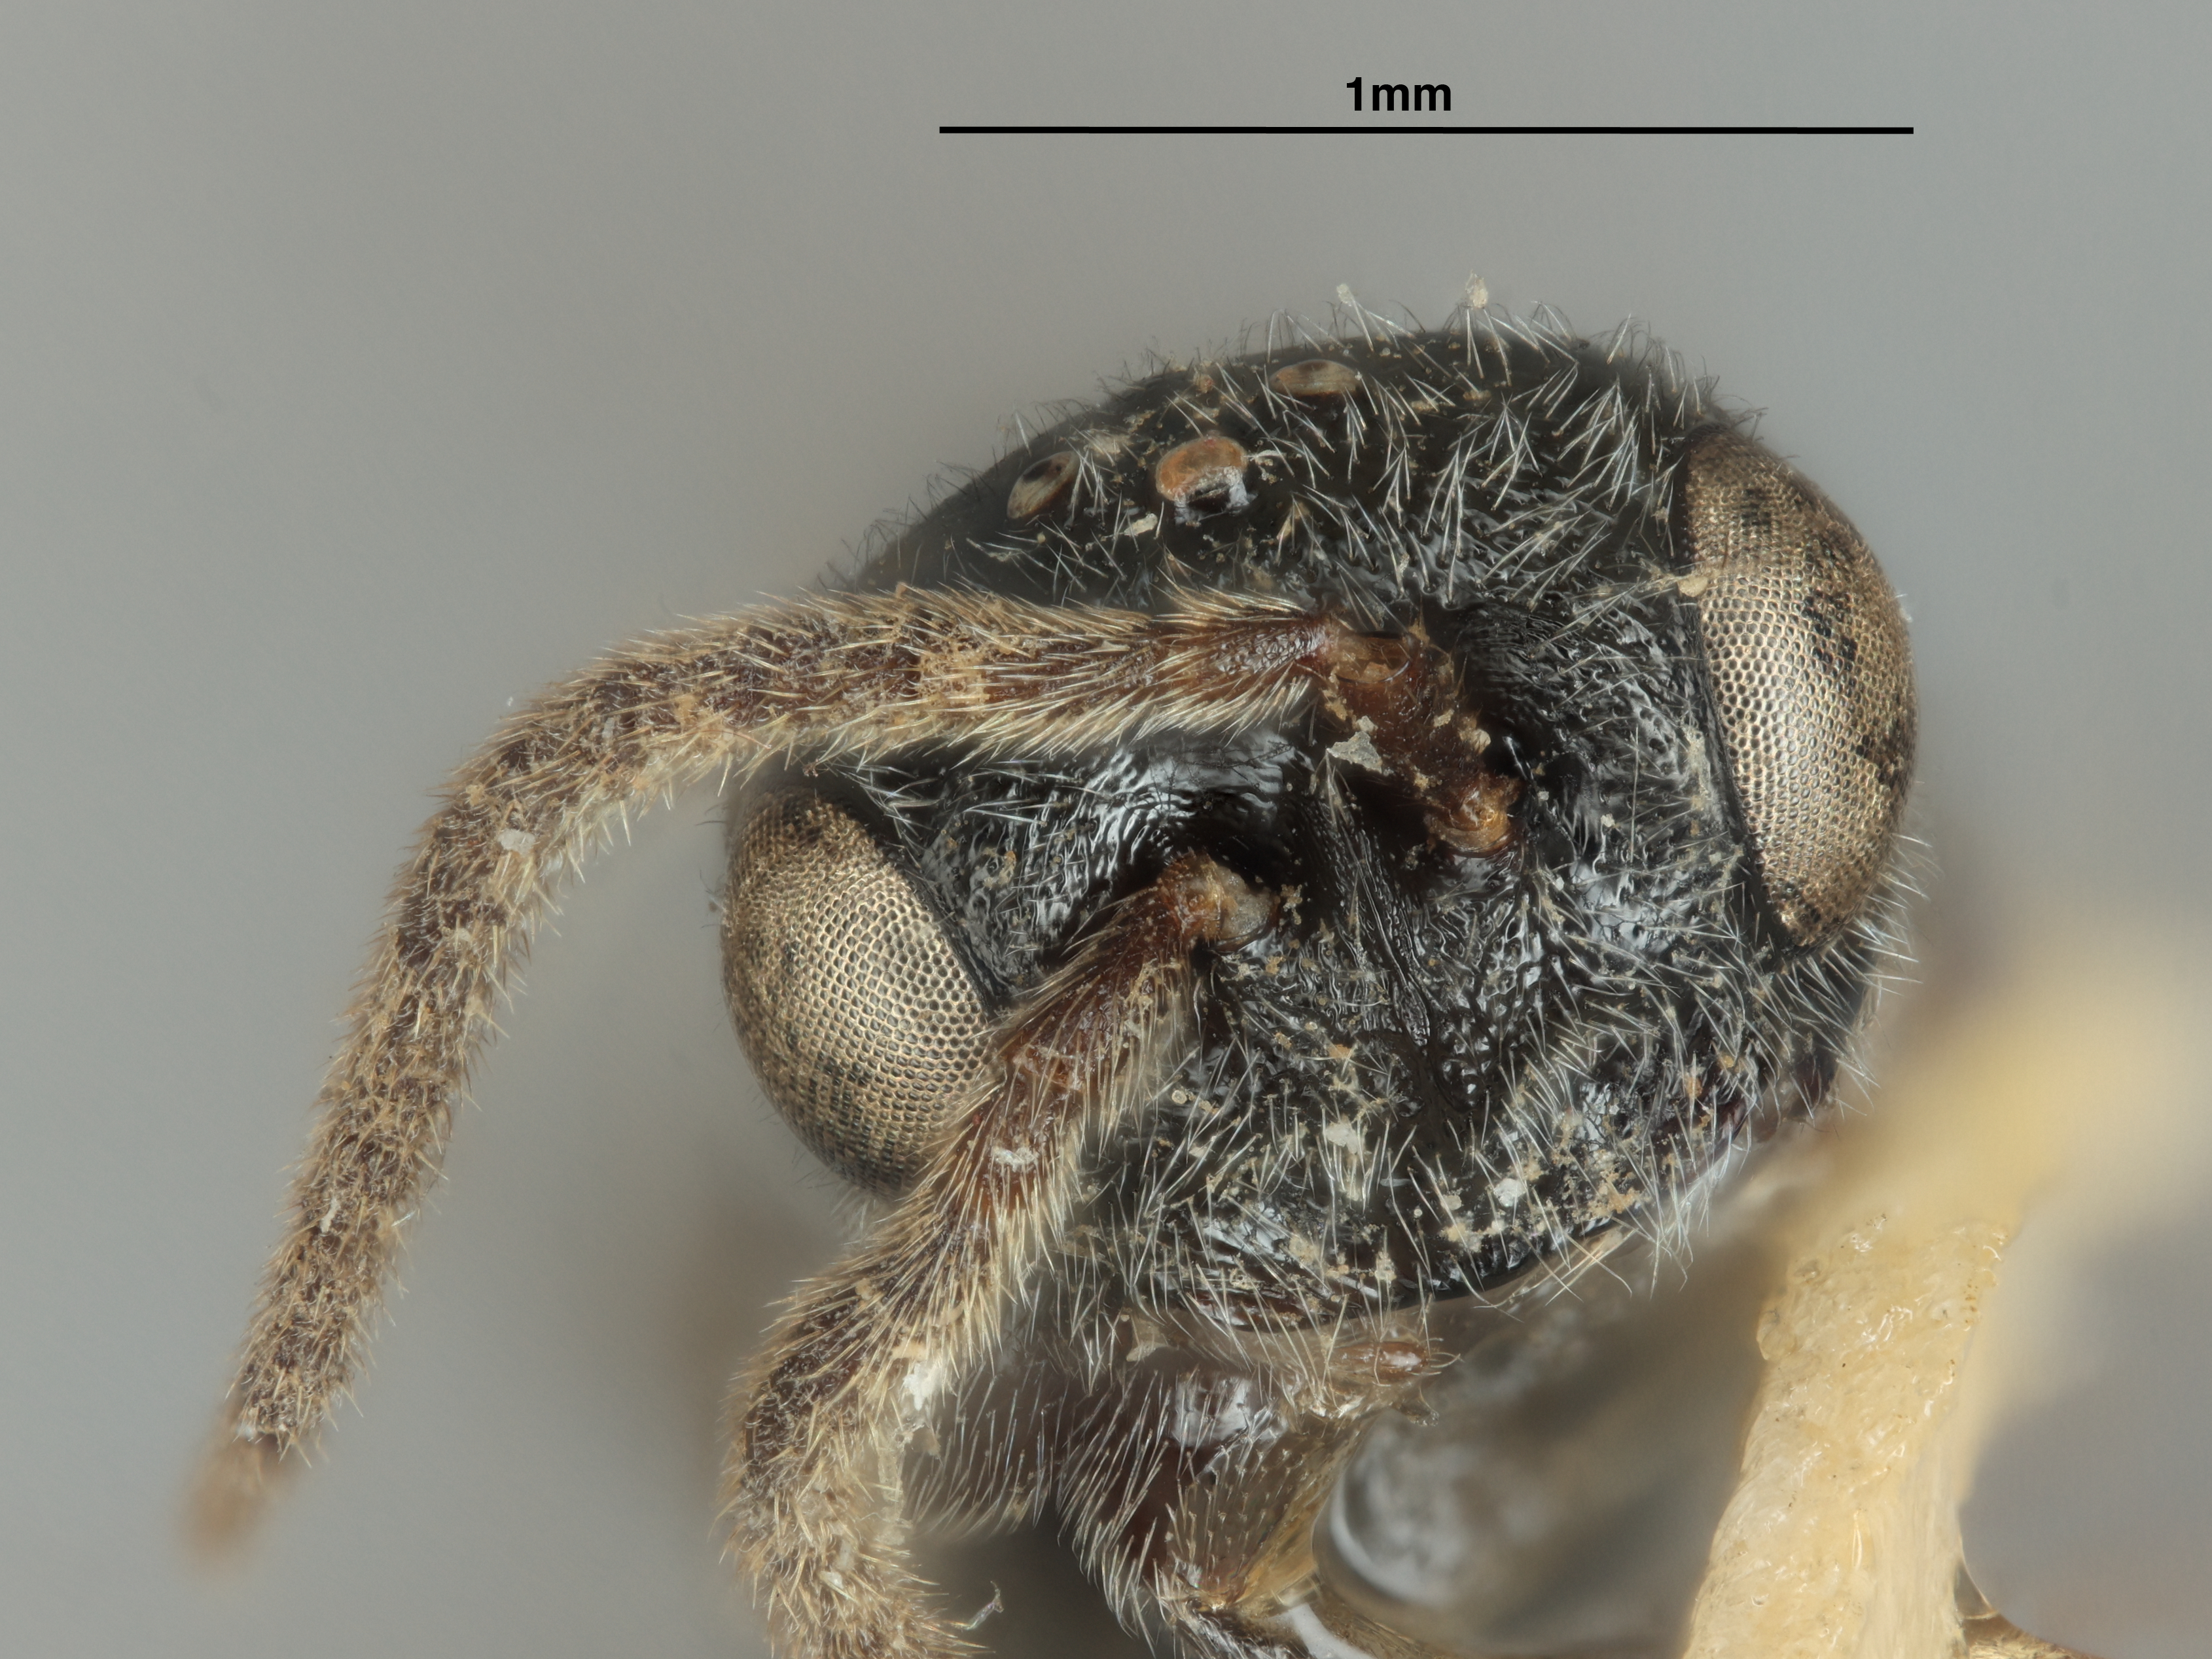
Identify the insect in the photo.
Ropronia brevicornis
